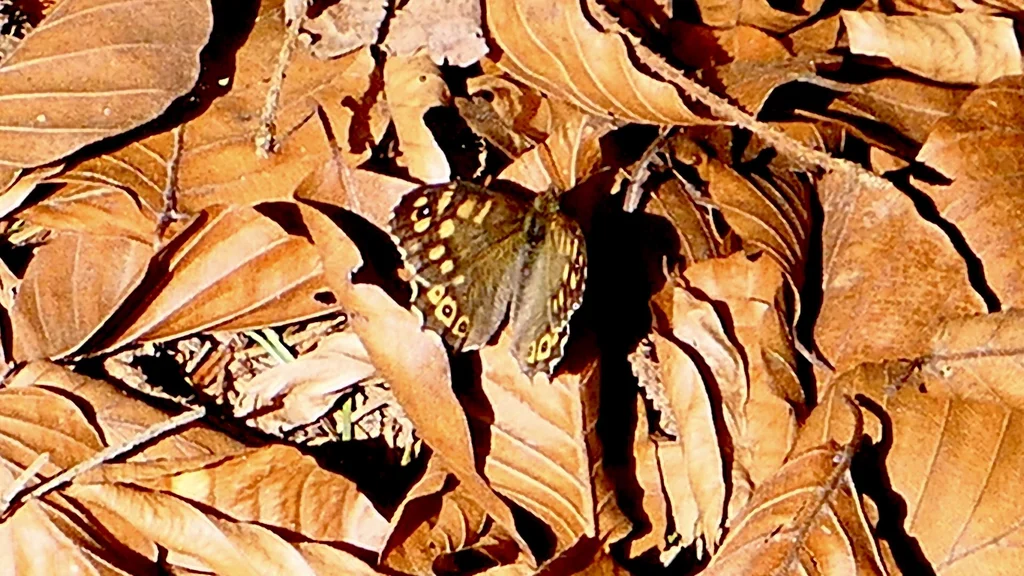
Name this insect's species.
Pararge aegeria
